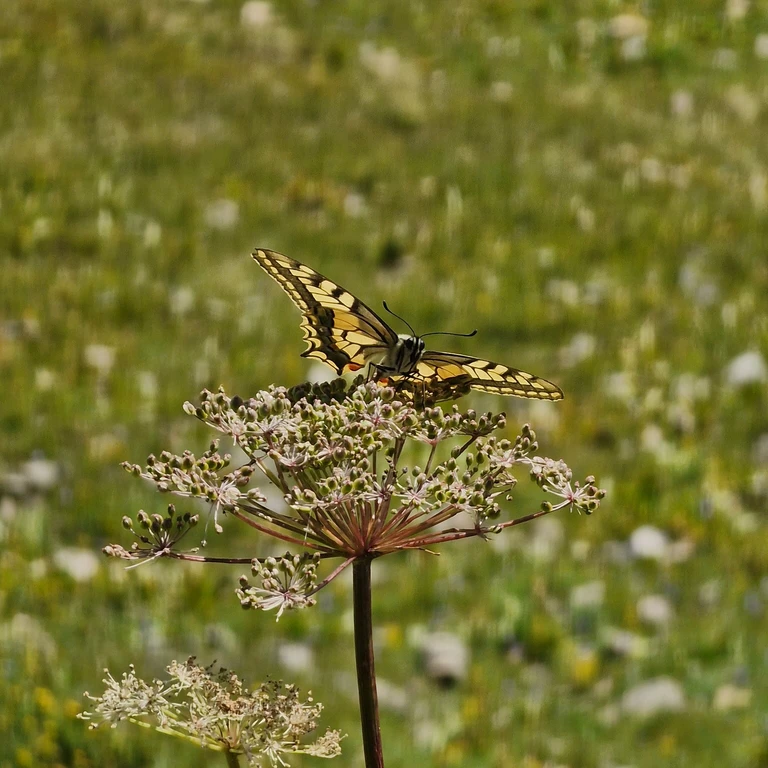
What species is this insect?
Papilio machaon
